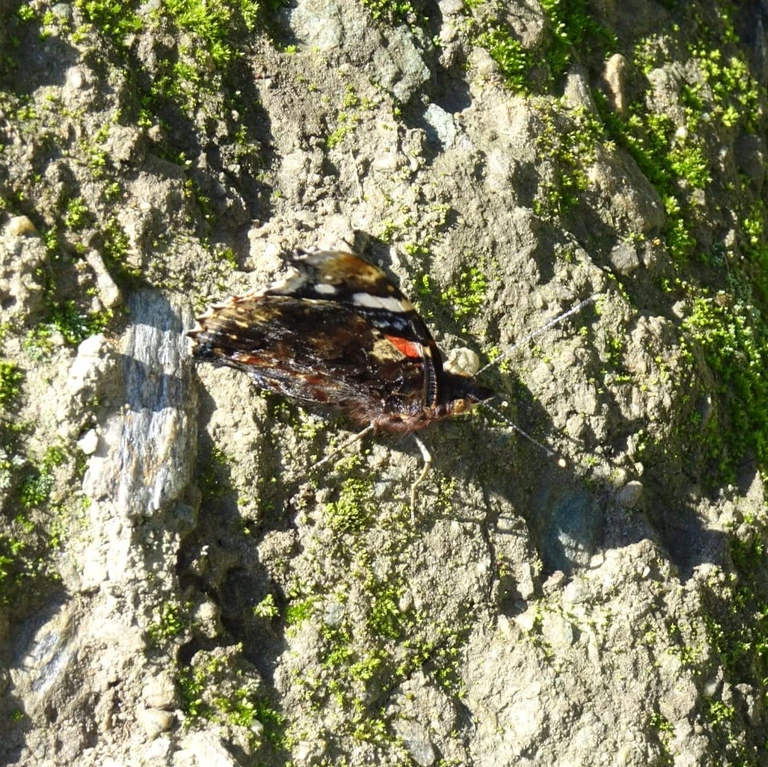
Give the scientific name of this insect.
Vanessa atalanta
